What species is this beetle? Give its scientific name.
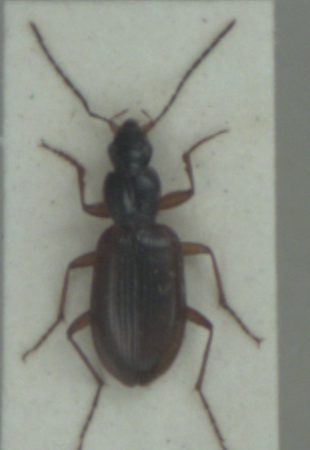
Agonum thoreyi
